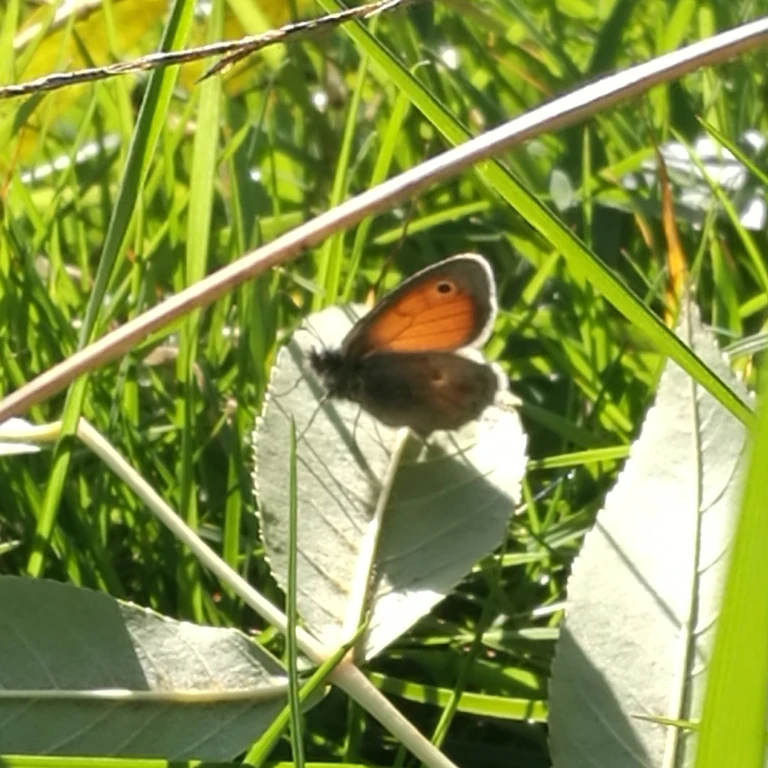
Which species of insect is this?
Coenonympha pamphilus
